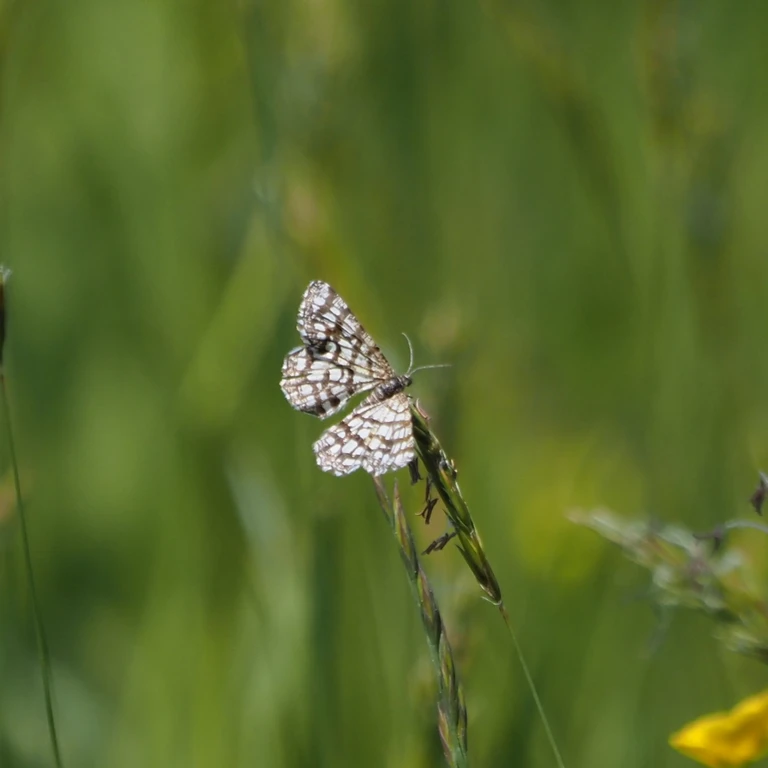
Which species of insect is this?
Chiasmia clathrata
